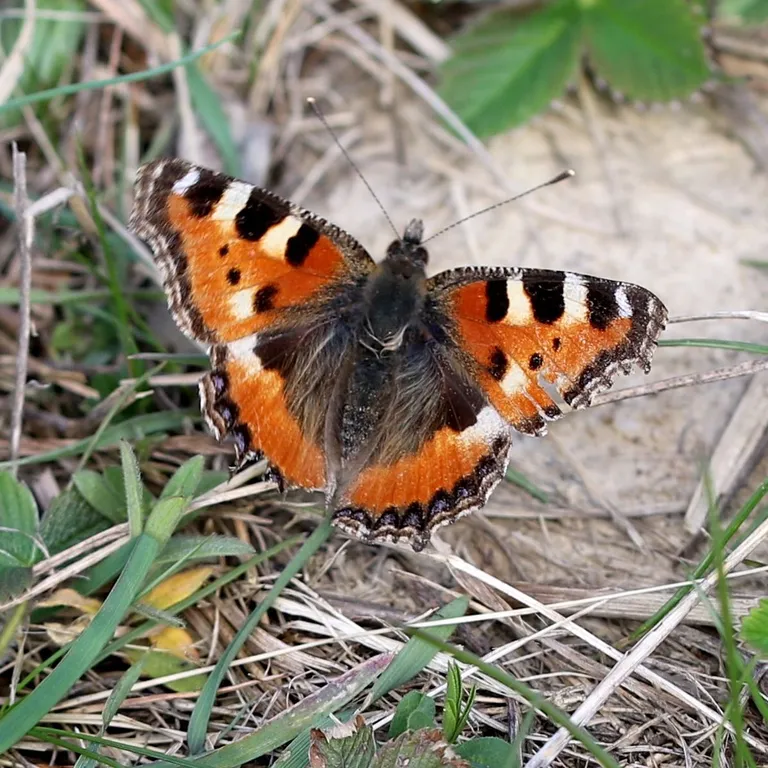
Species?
Aglais urticae
